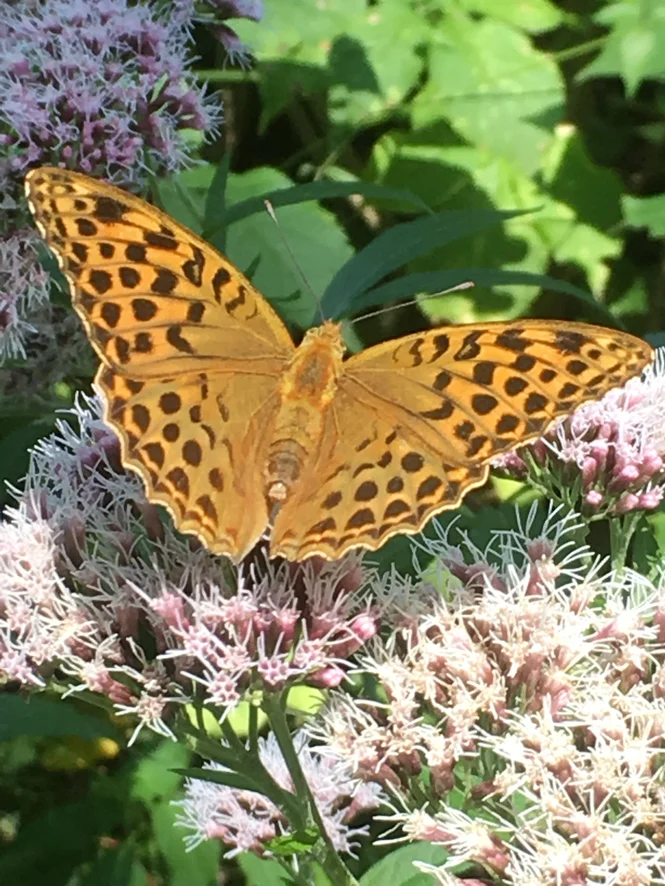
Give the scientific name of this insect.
Argynnis paphia
